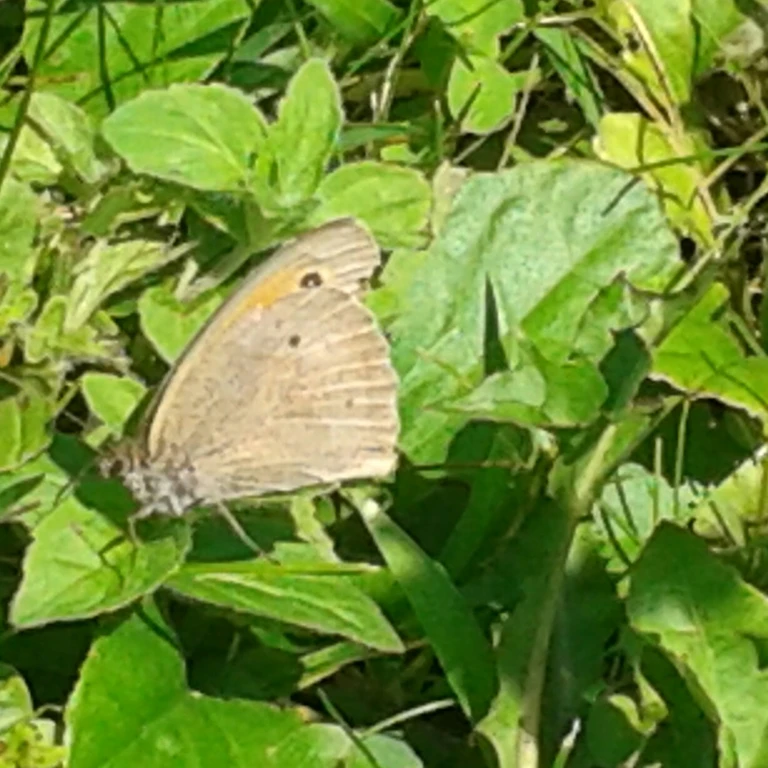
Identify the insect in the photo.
Maniola jurtina
